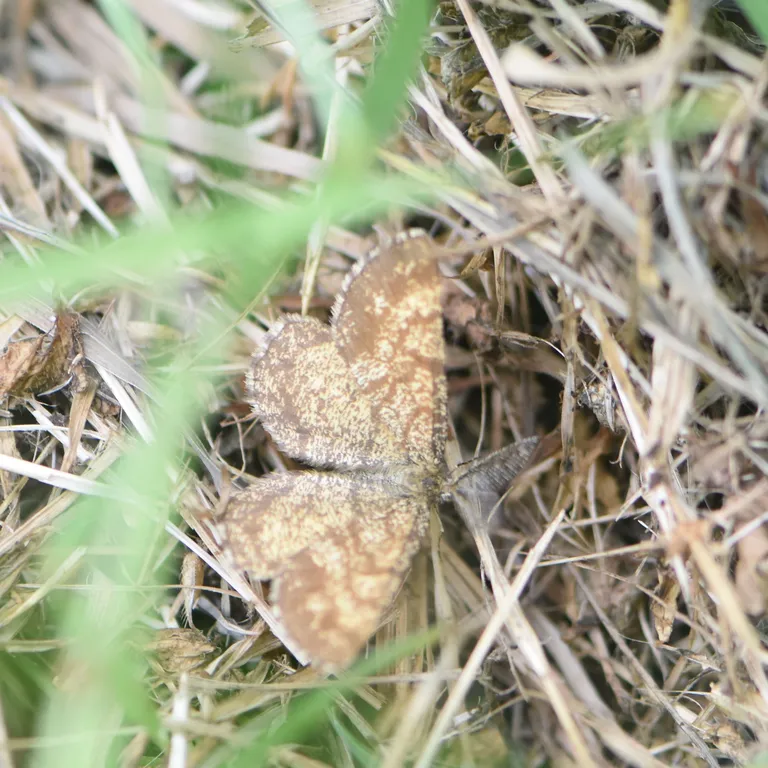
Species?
Ematurga atomaria
